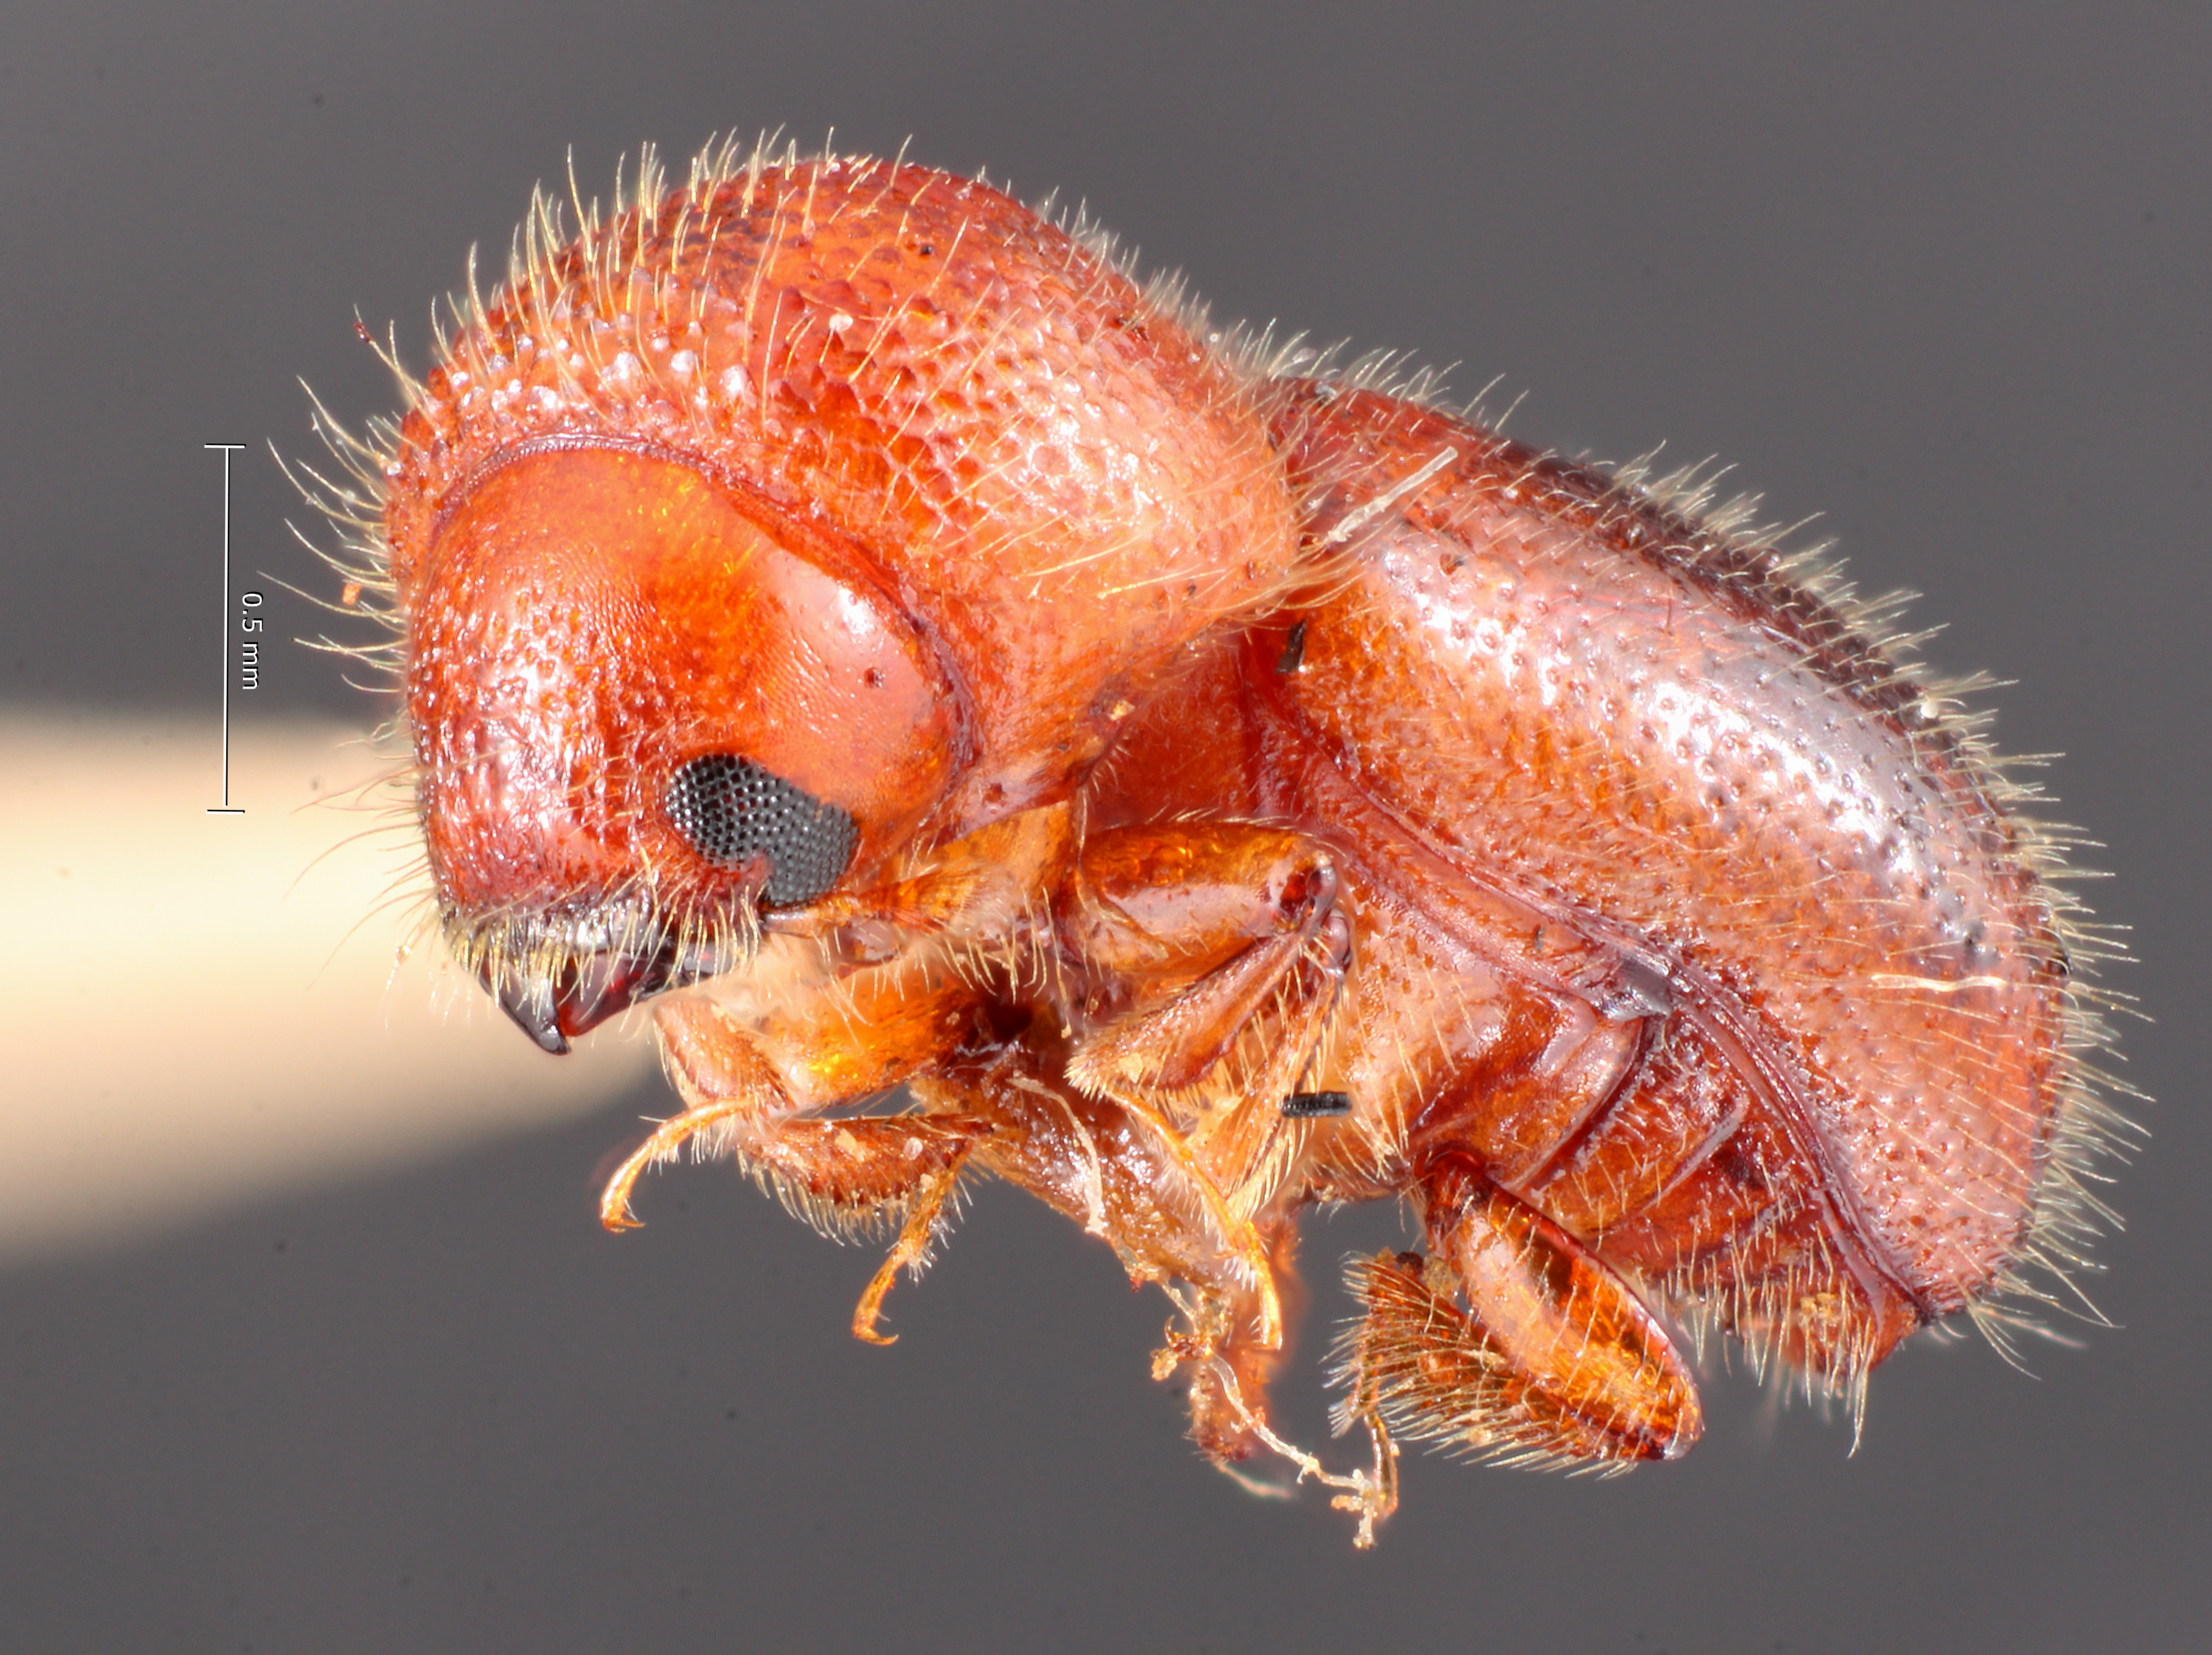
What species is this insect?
Ambrosiodmus guatemalensis
